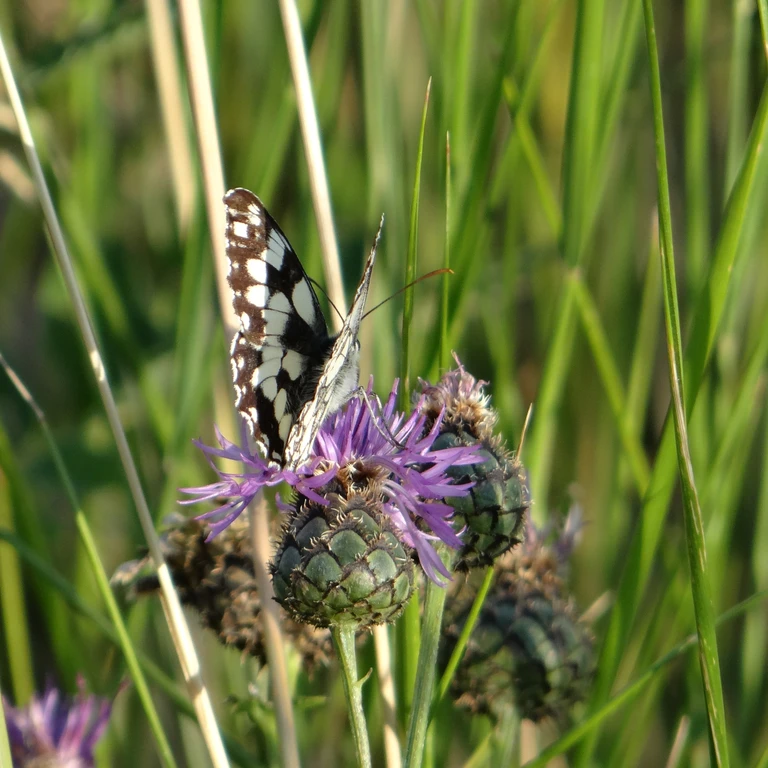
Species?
Melanargia galathea
